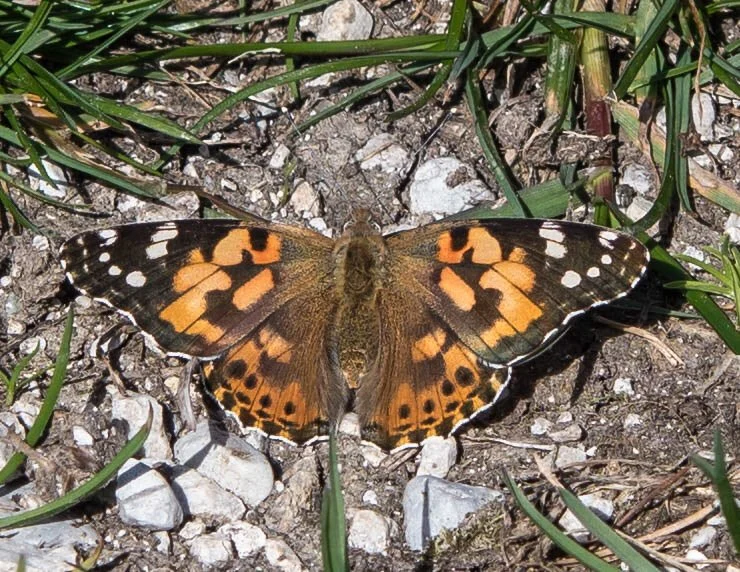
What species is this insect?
Vanessa cardui
